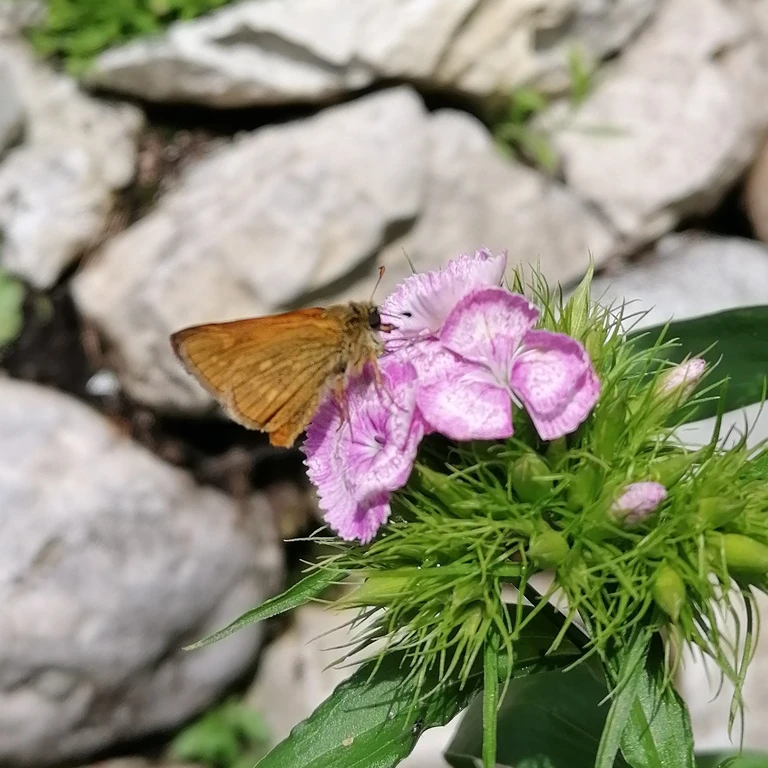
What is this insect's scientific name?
Ochlodes sylvanus (also Ochlodes venata)
